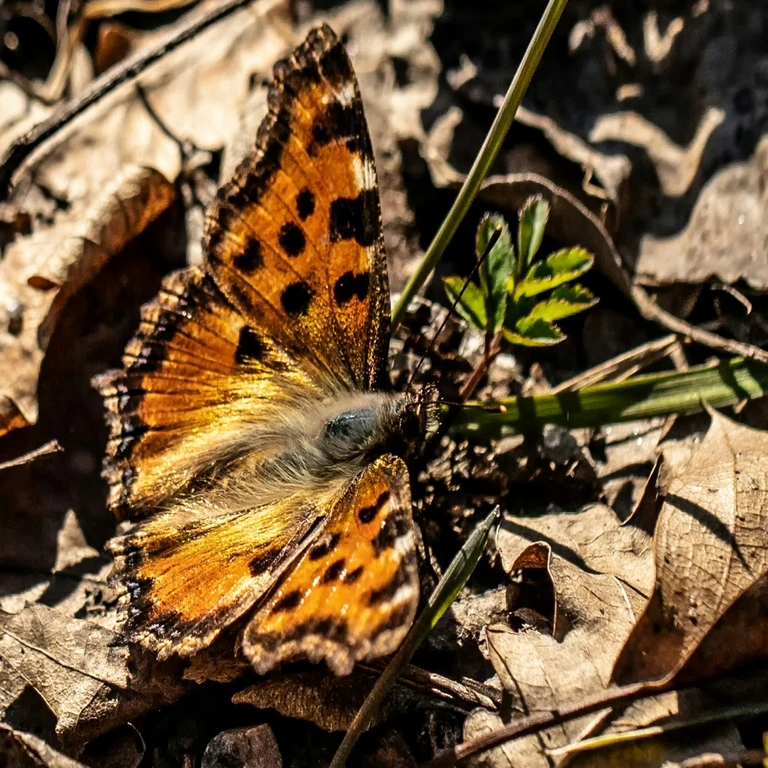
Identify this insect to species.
Nymphalis polychloros
